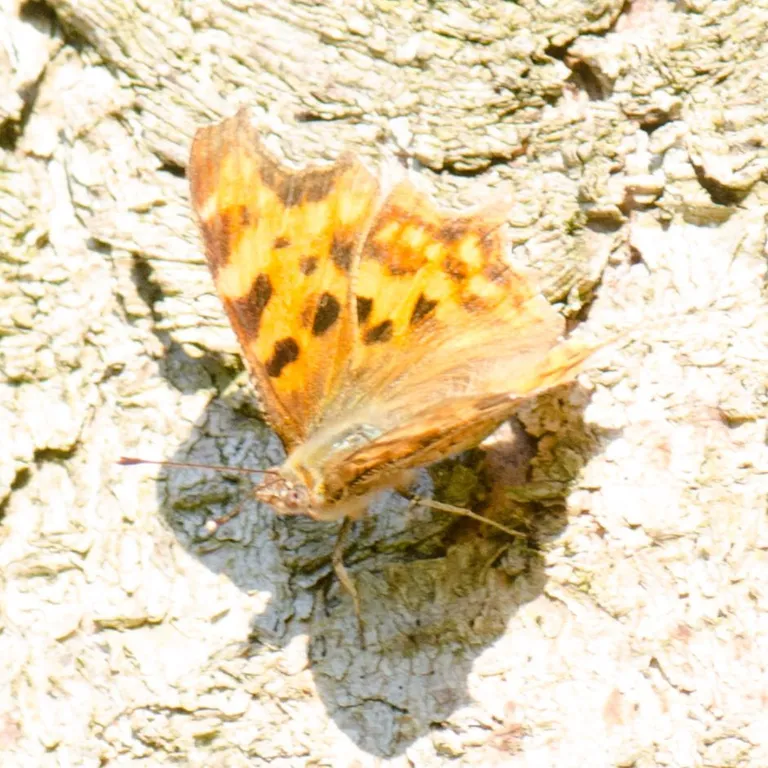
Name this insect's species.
Polygonia c-album
